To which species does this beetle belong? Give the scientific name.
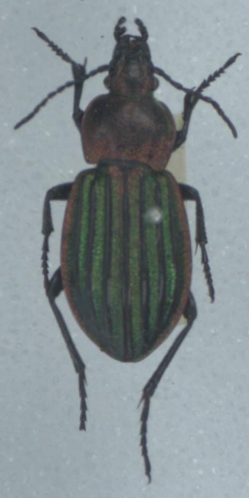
Carabus nitens
